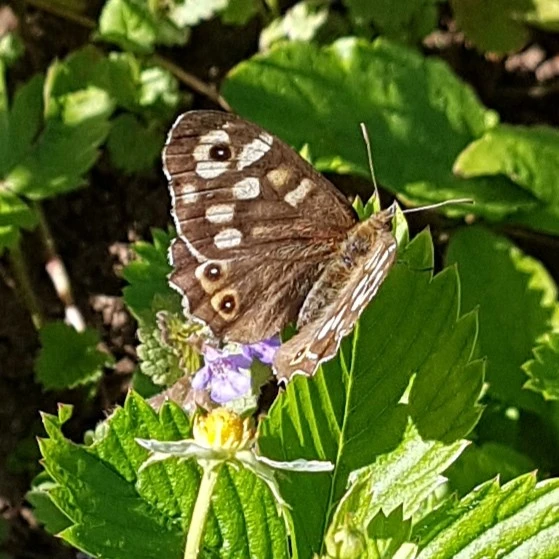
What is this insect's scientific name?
Pararge aegeria
